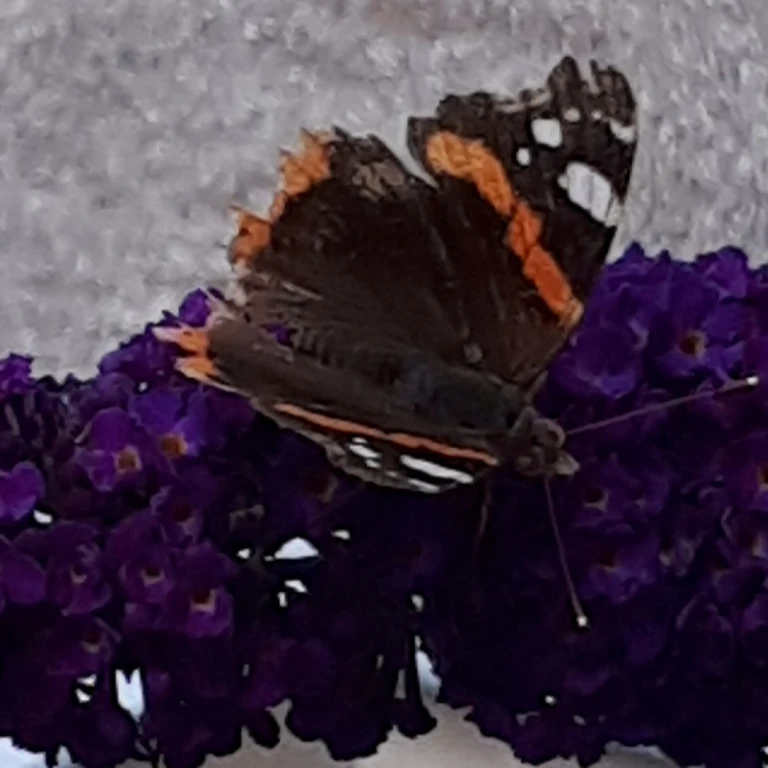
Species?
Vanessa atalanta
